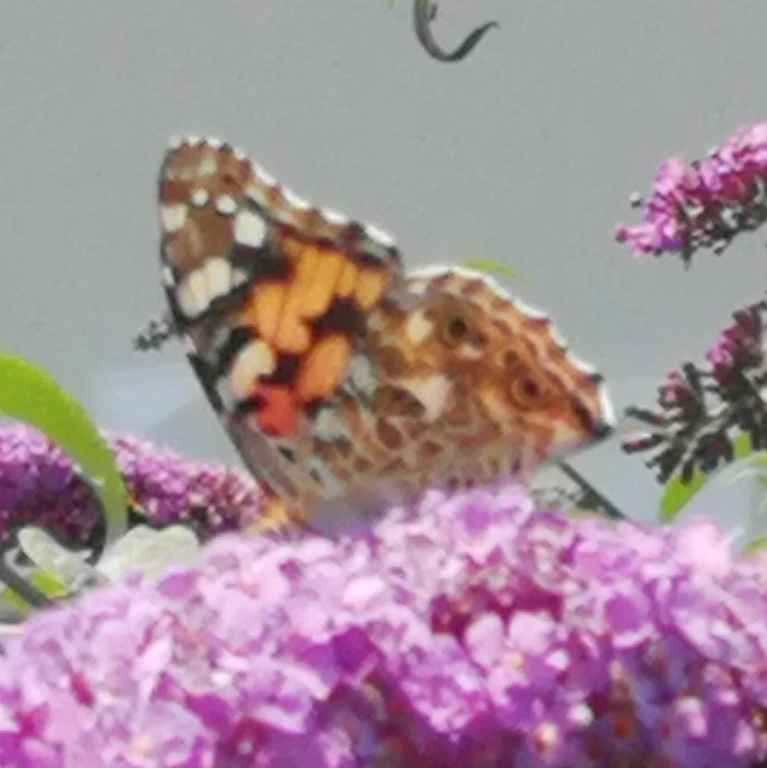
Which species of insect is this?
Vanessa cardui
